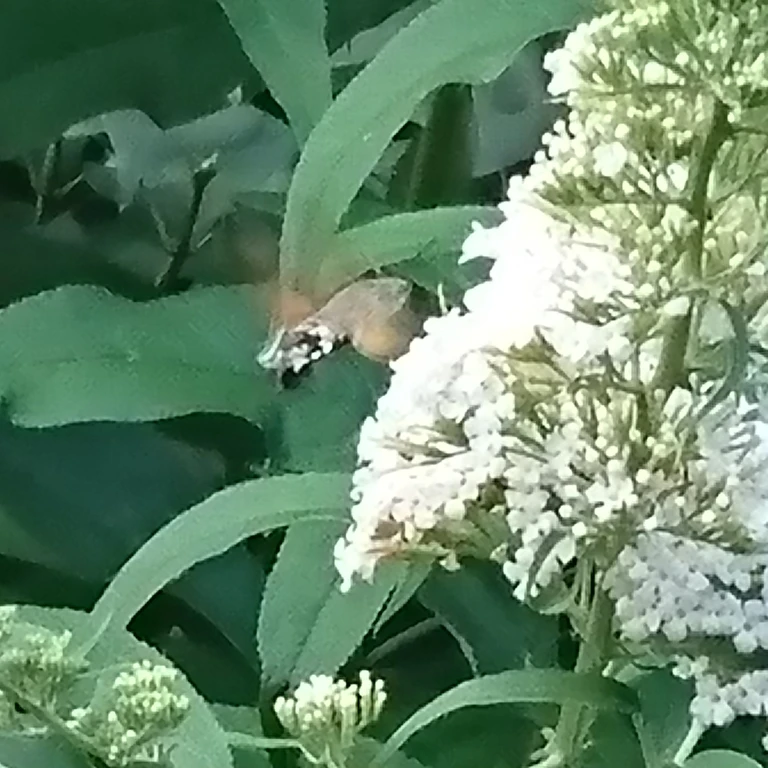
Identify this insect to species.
Macroglossum stellatarum
